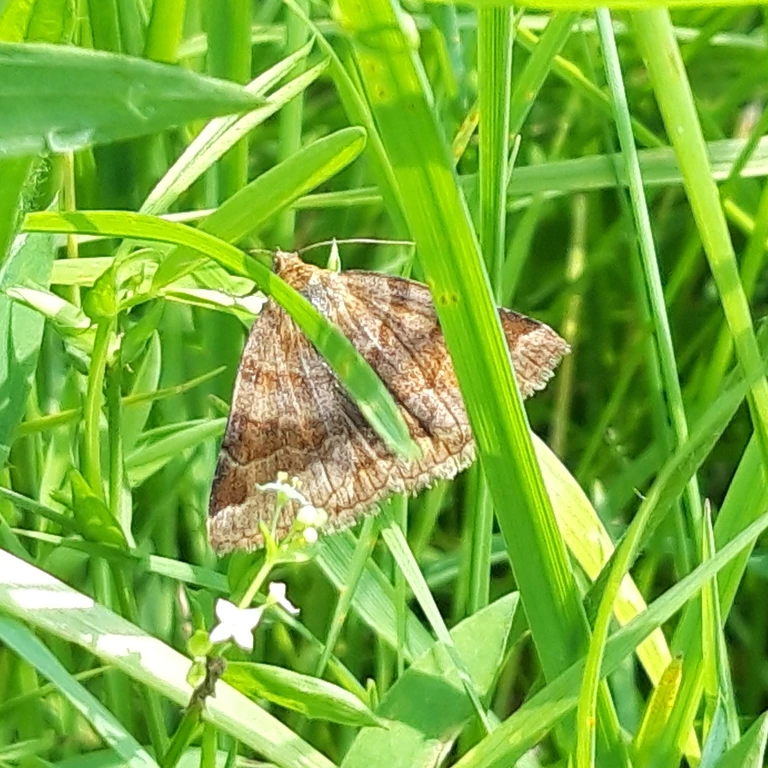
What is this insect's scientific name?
Euclidia glyphica
